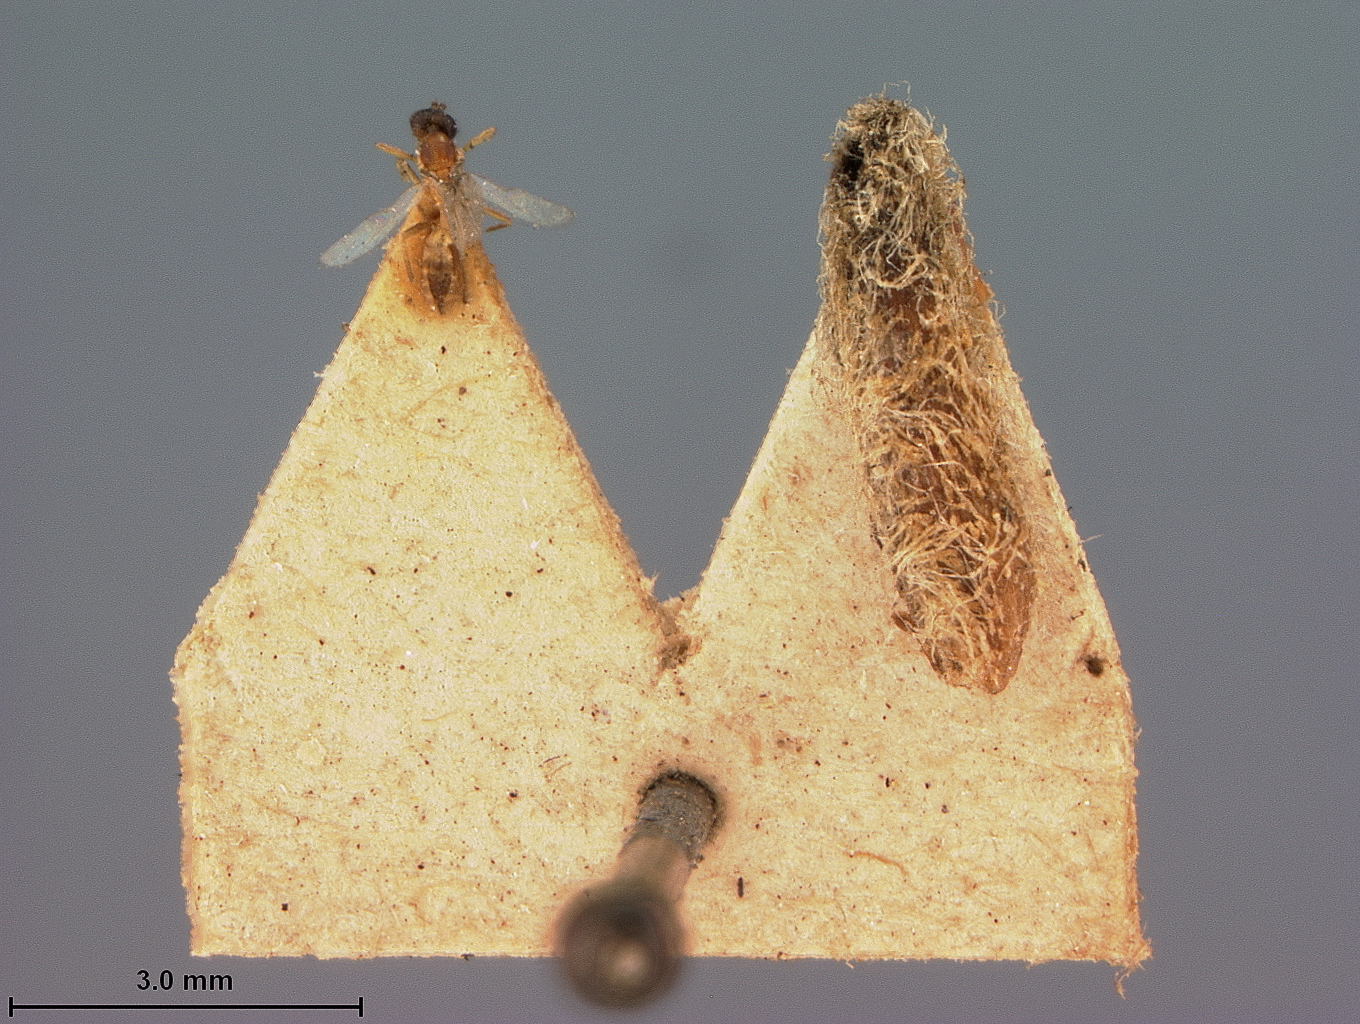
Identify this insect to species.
Aphidius xanthus
